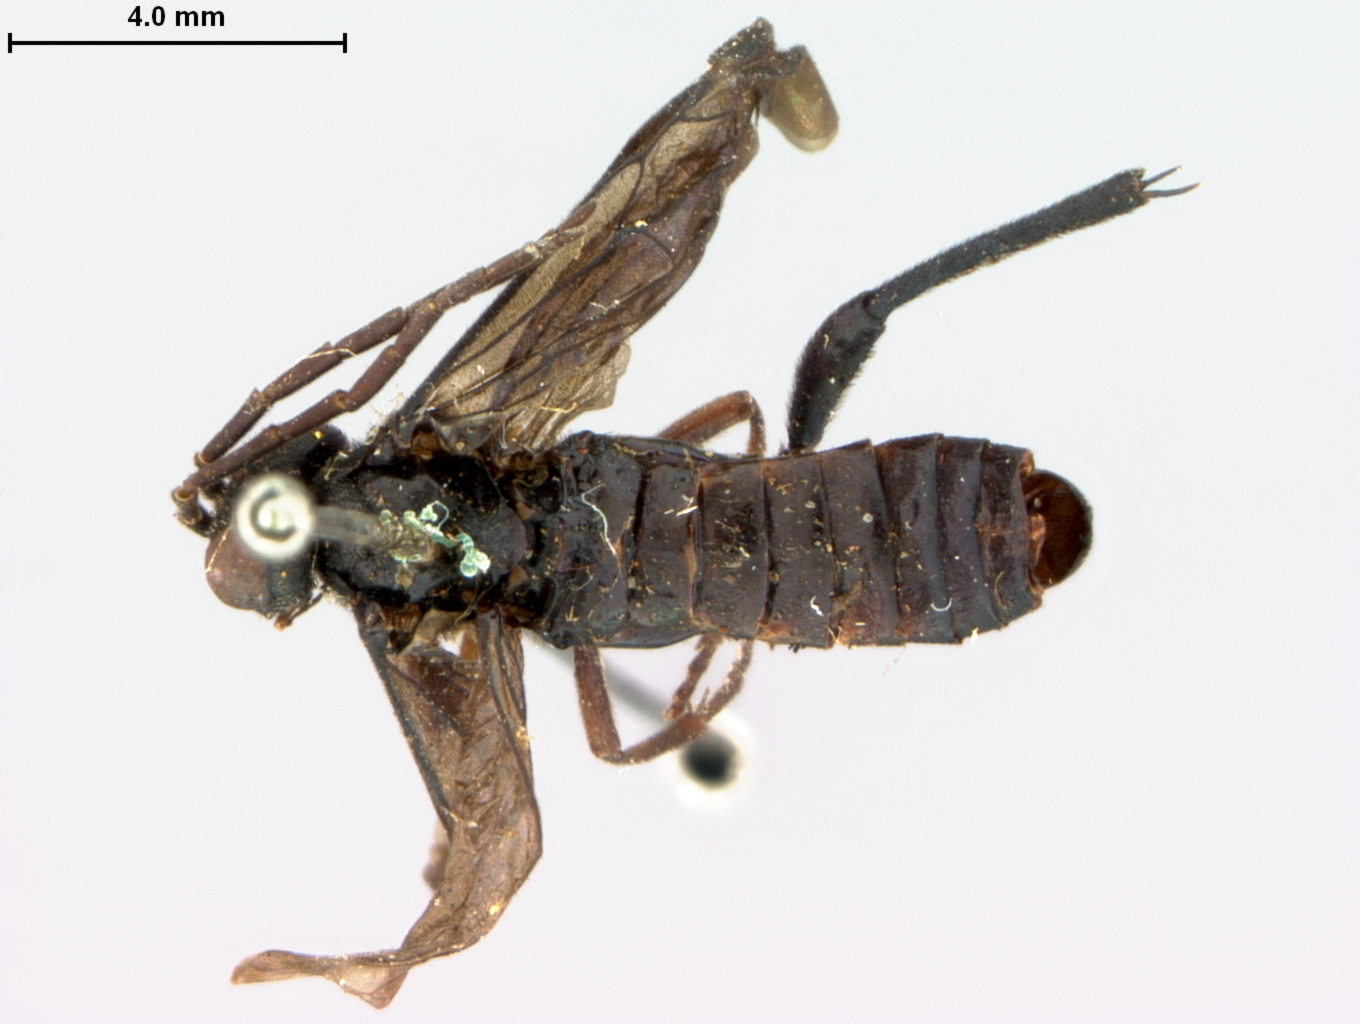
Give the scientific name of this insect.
Lagium angulabre
